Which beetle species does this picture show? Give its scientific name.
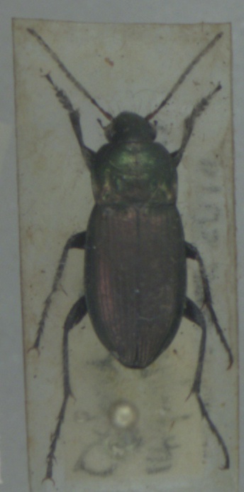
Poecilus versicolor
